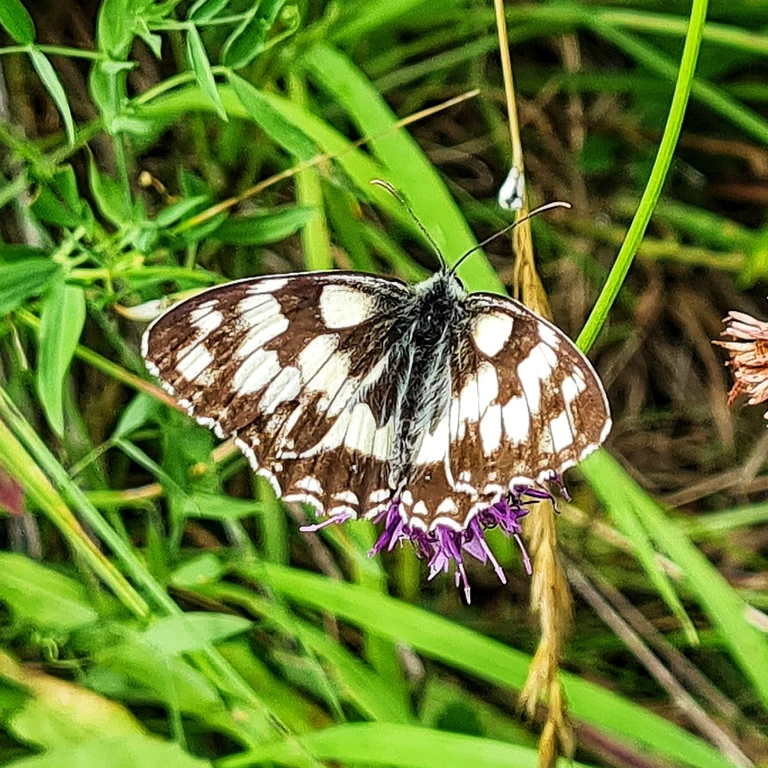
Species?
Melanargia galathea
